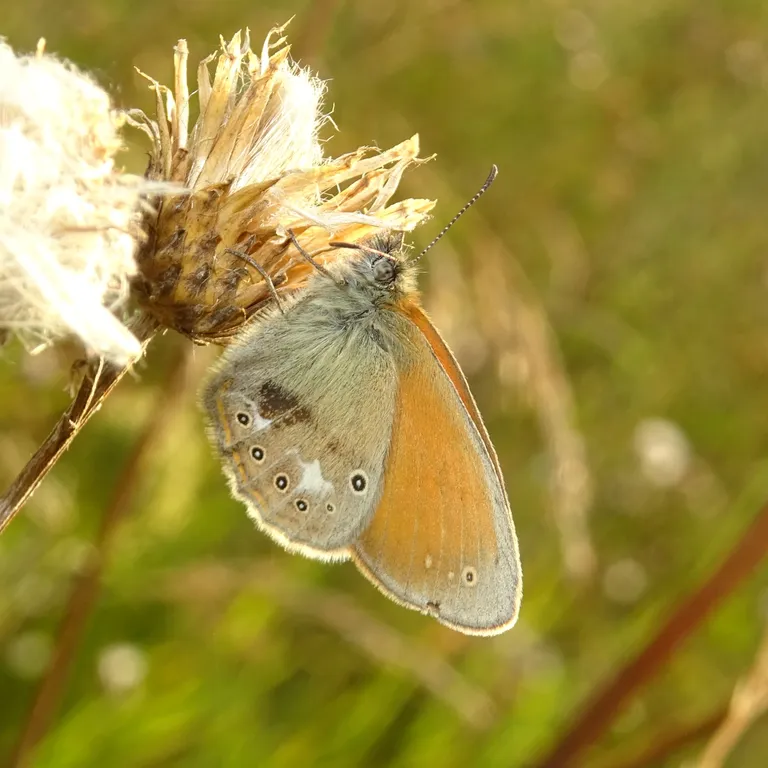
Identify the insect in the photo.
Coenonympha glycerion (also Coenonympha iphis)
